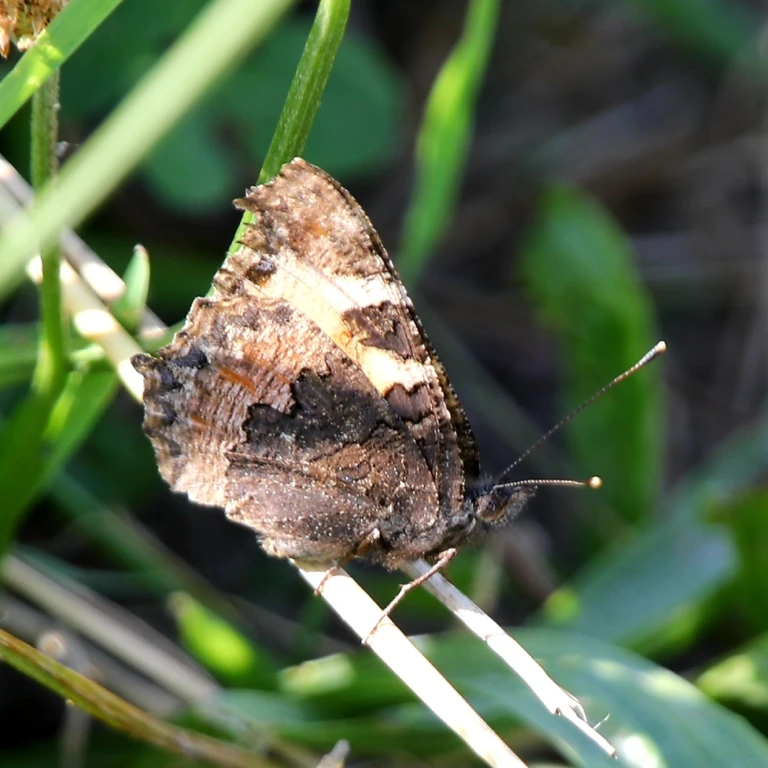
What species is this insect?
Aglais urticae
